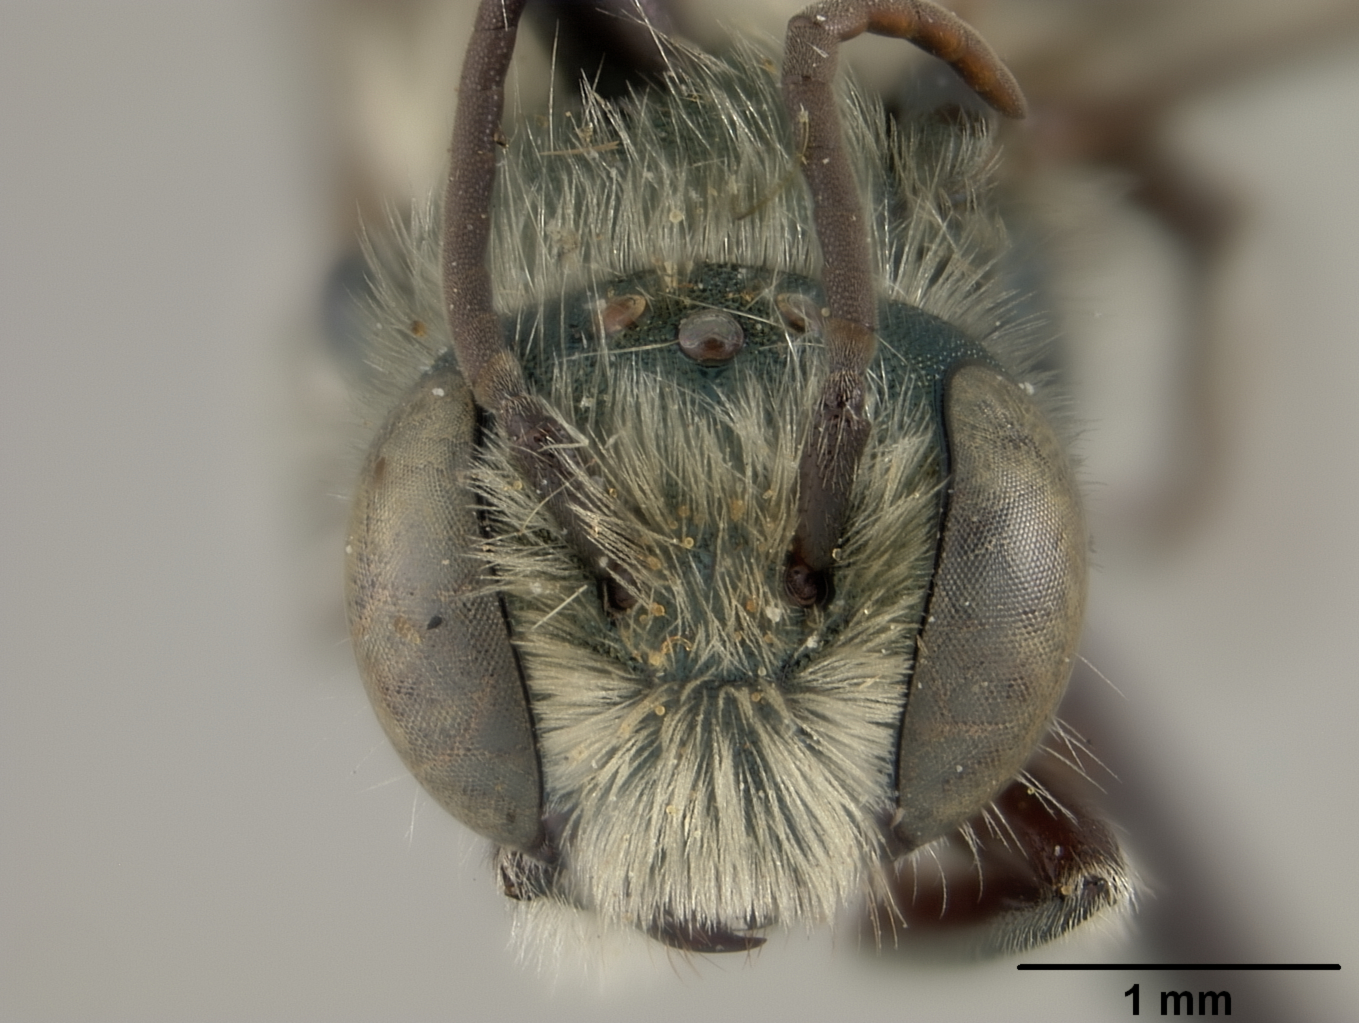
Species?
Osmia lacus
